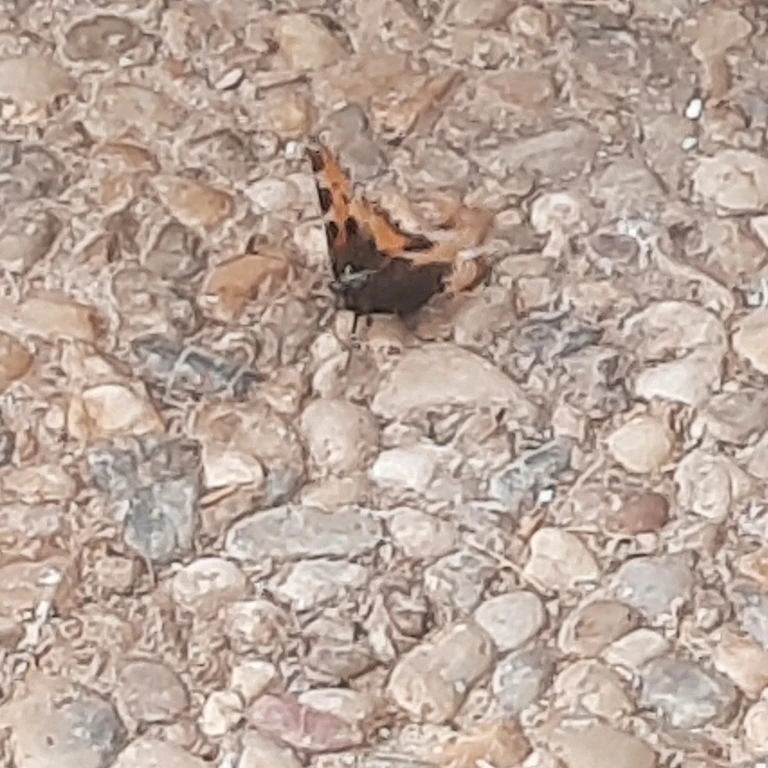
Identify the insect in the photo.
Aglais urticae
